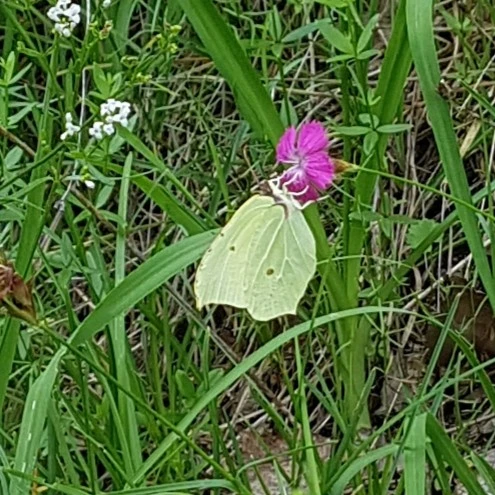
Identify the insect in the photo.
Gonepteryx rhamni
